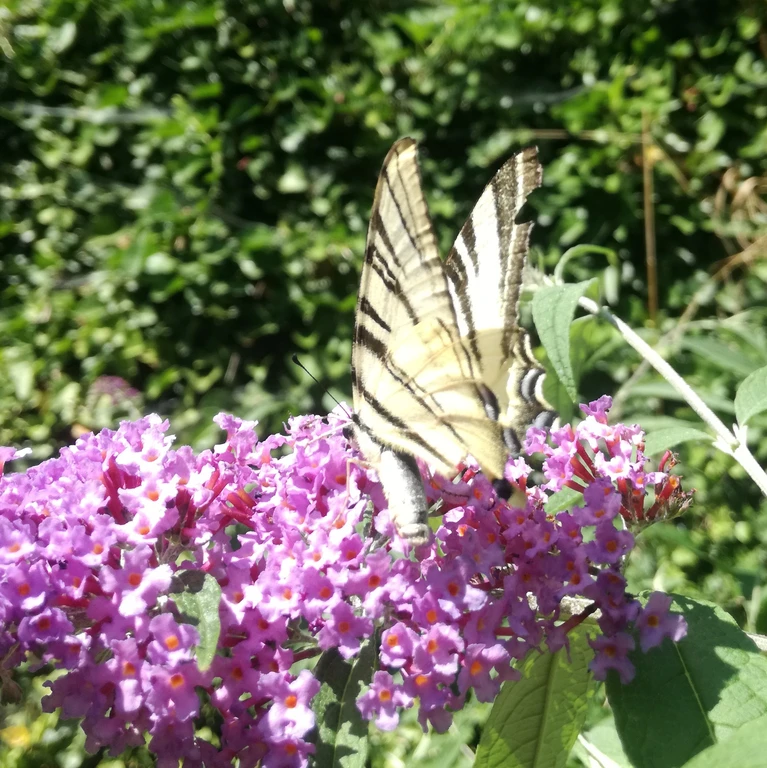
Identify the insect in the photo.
Iphiclides podalirius
